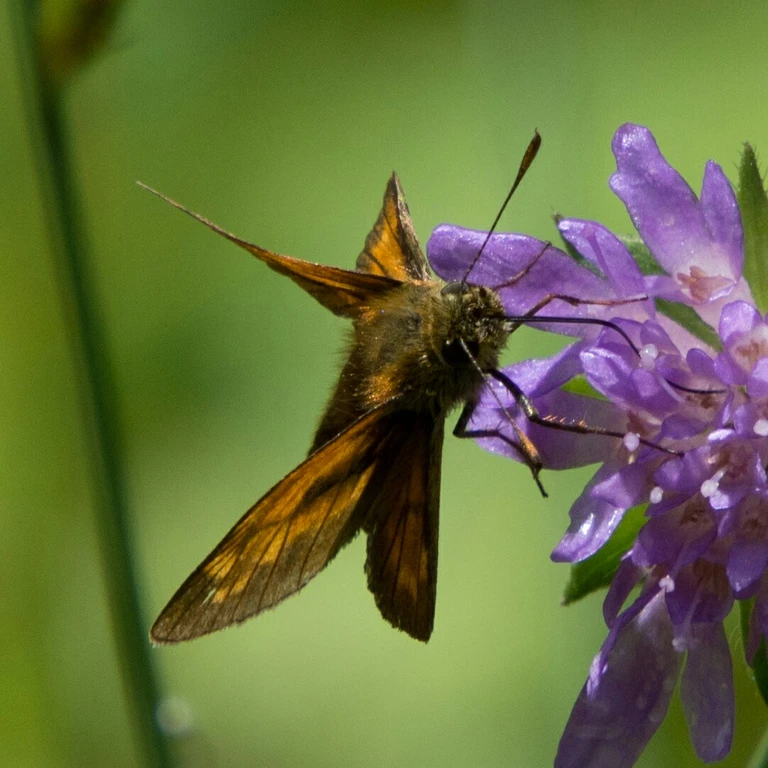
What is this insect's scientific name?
Ochlodes sylvanus (also Ochlodes venata)
